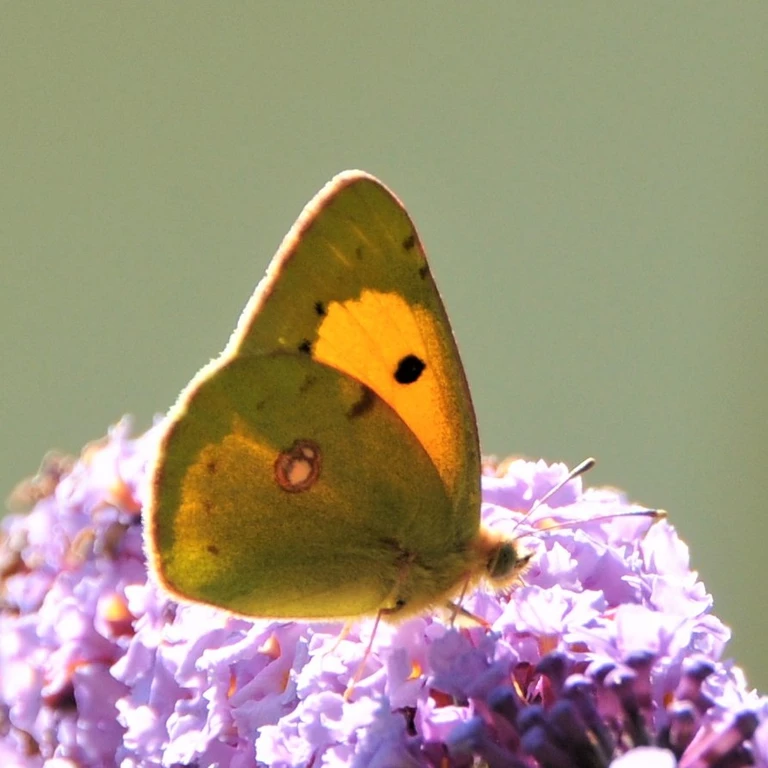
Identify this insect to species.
Colias croceus
